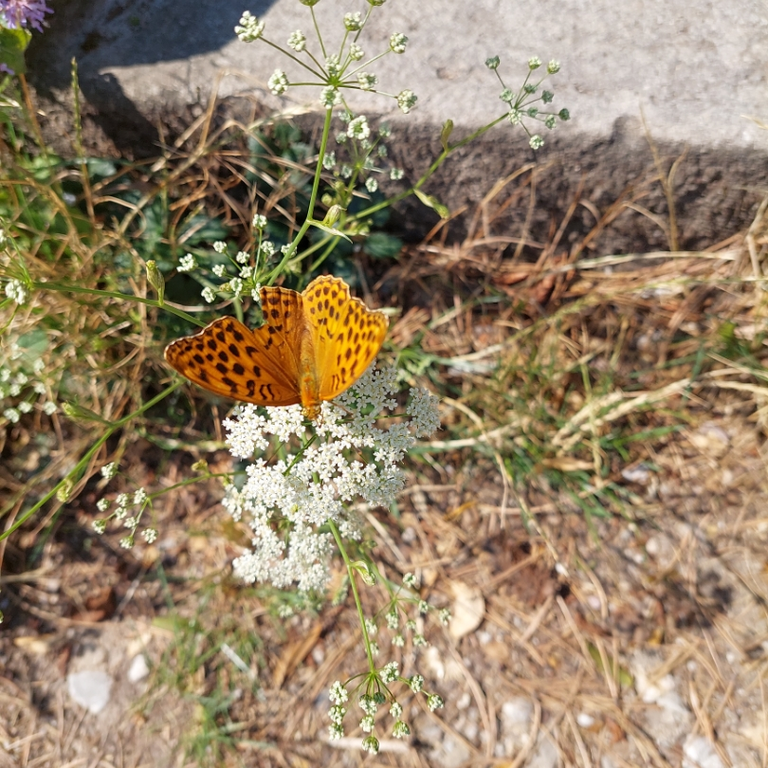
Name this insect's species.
Argynnis paphia
